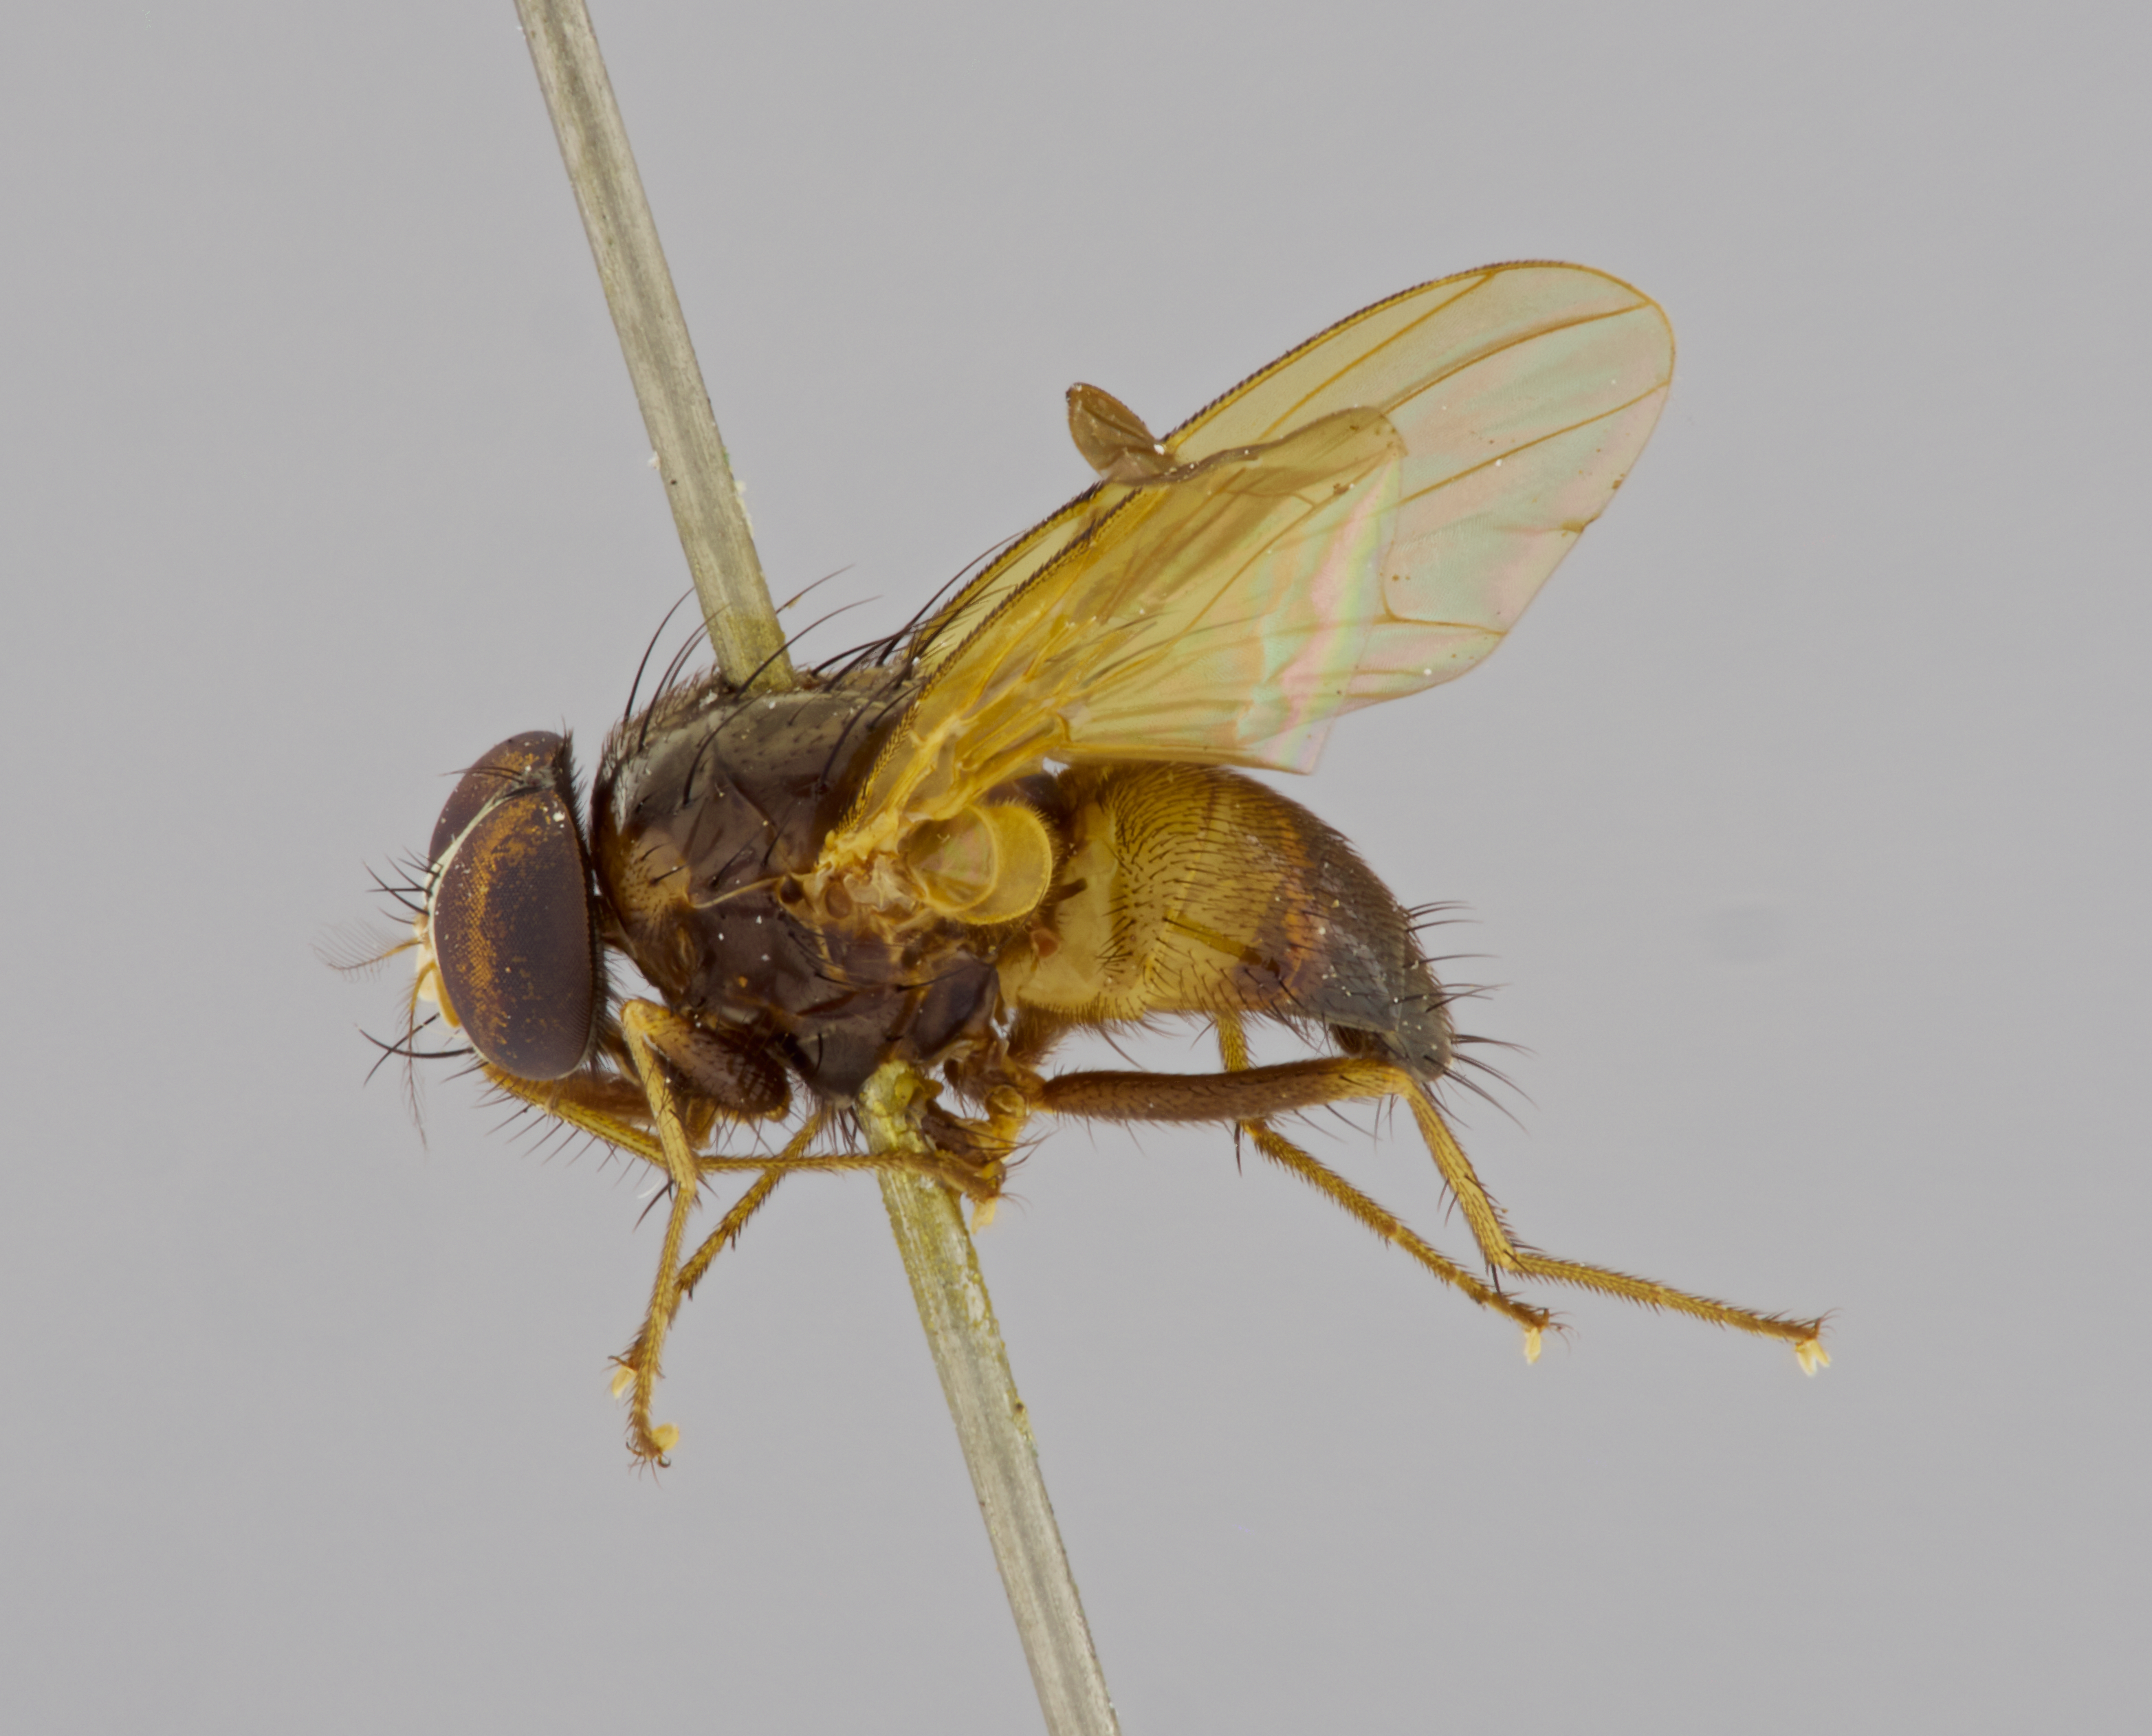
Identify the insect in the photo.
Dichaetomyia subpellucens
